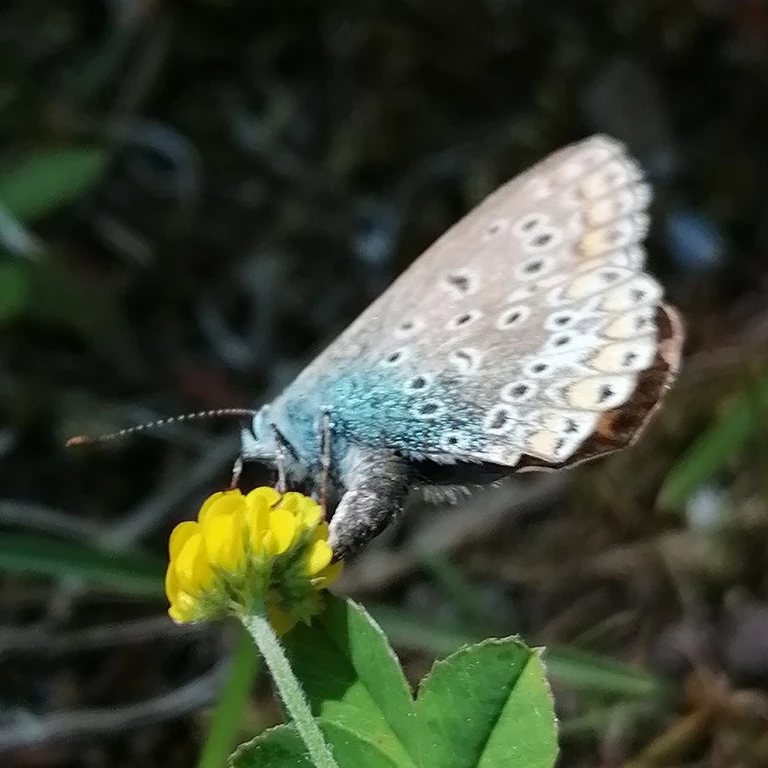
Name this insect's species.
Polyommatus icarus
